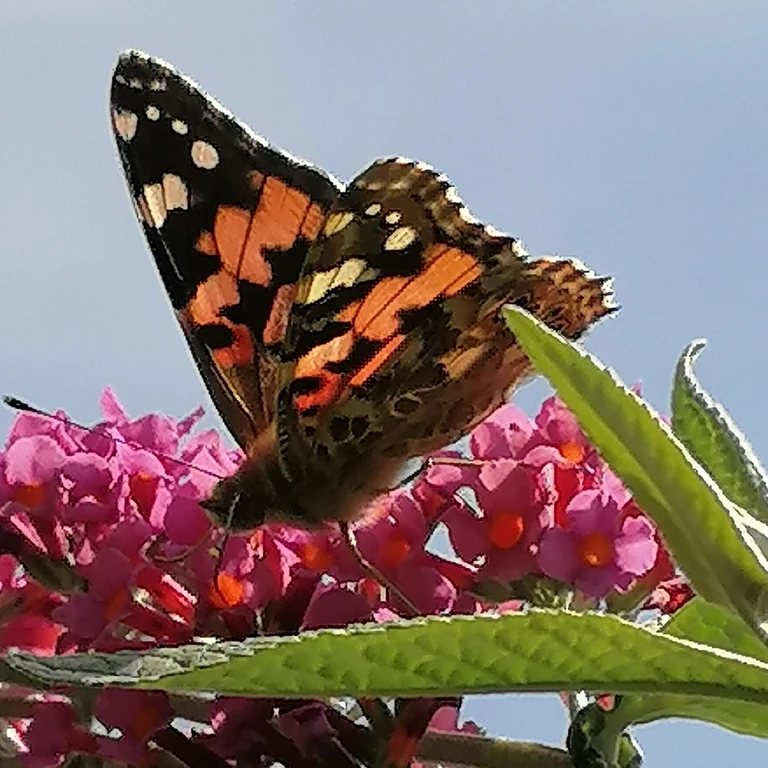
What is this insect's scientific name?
Vanessa cardui
